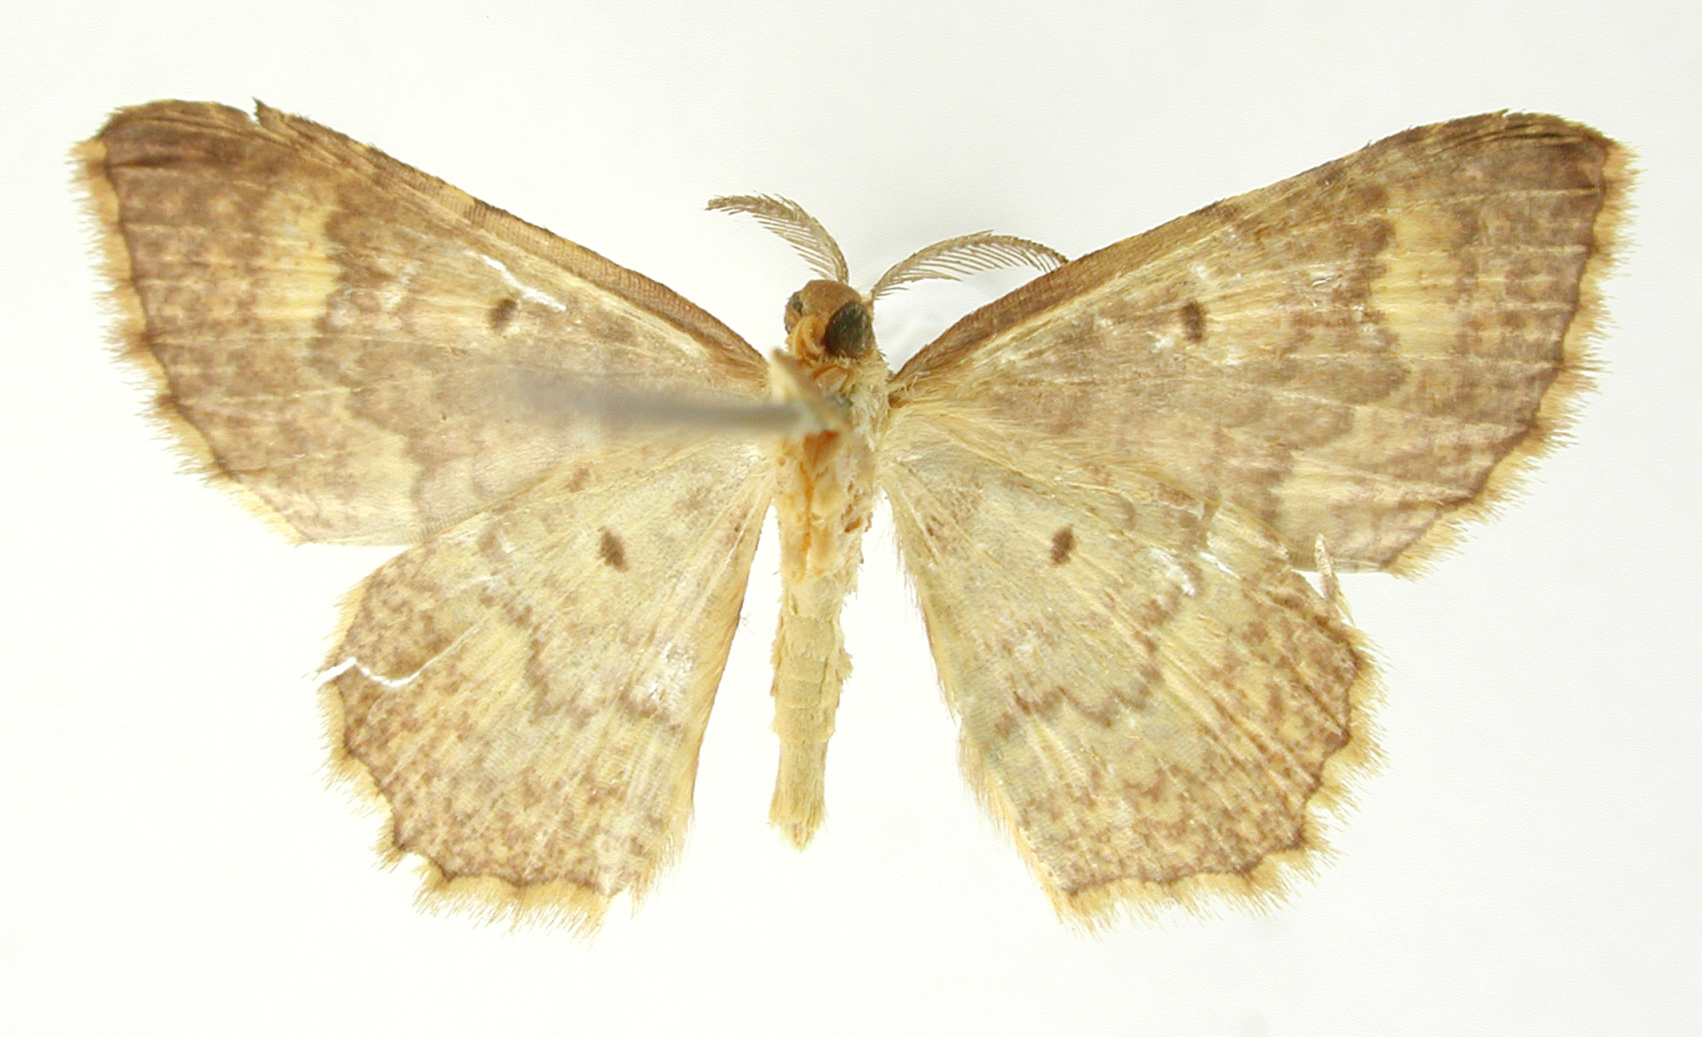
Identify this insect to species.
Cambogia fucosa
